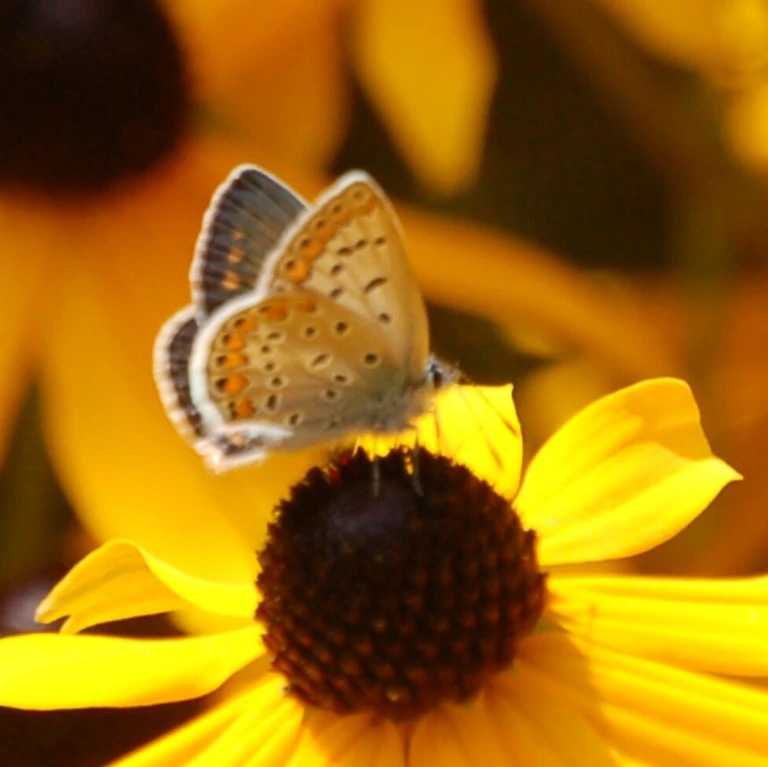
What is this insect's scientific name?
Polyommatus icarus
